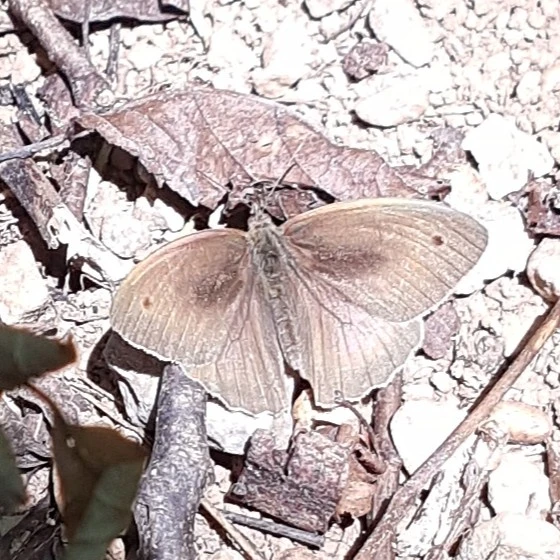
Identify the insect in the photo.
Maniola jurtina
